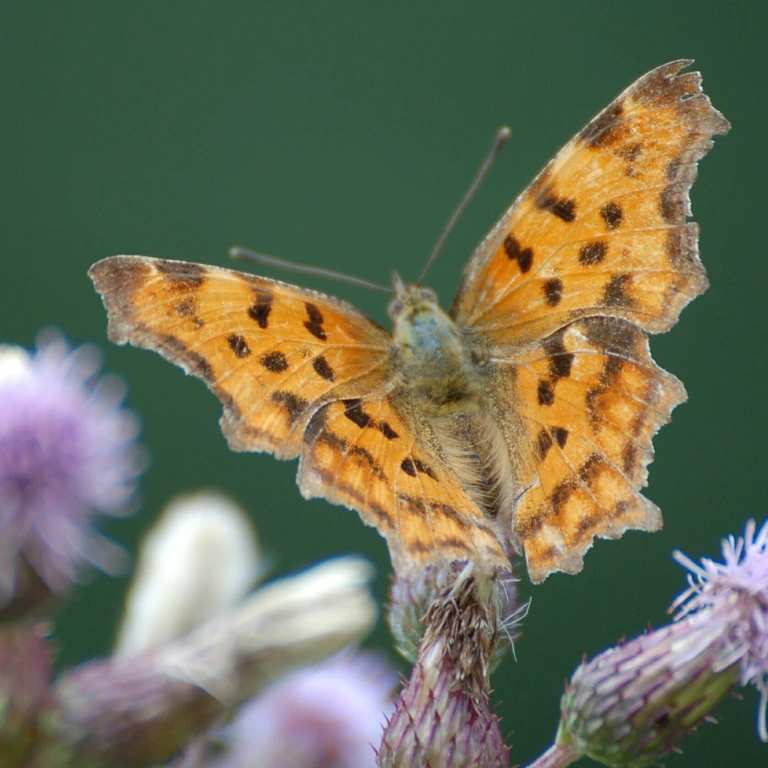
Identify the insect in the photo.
Polygonia c-album
